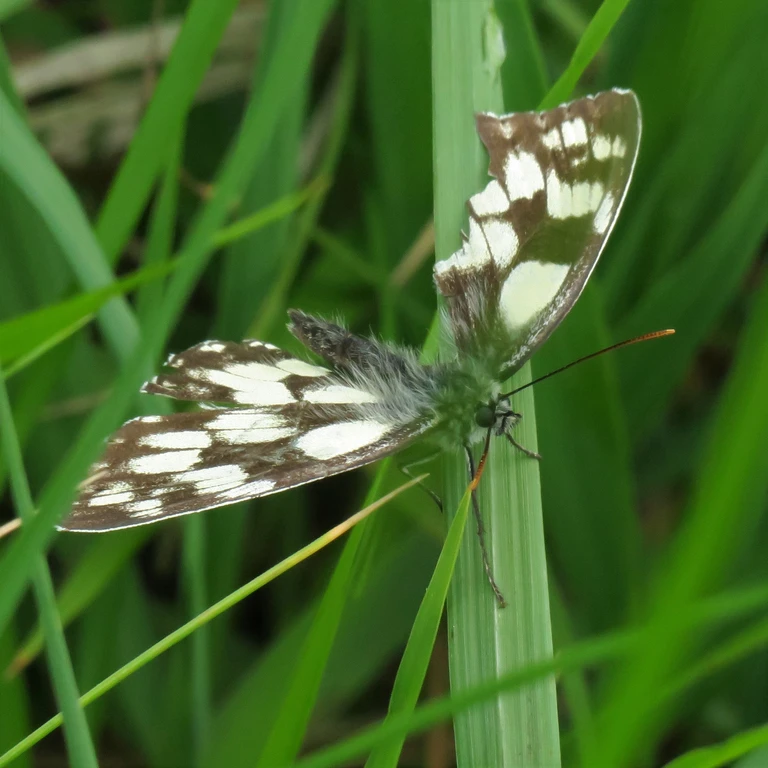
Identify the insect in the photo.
Melanargia galathea
